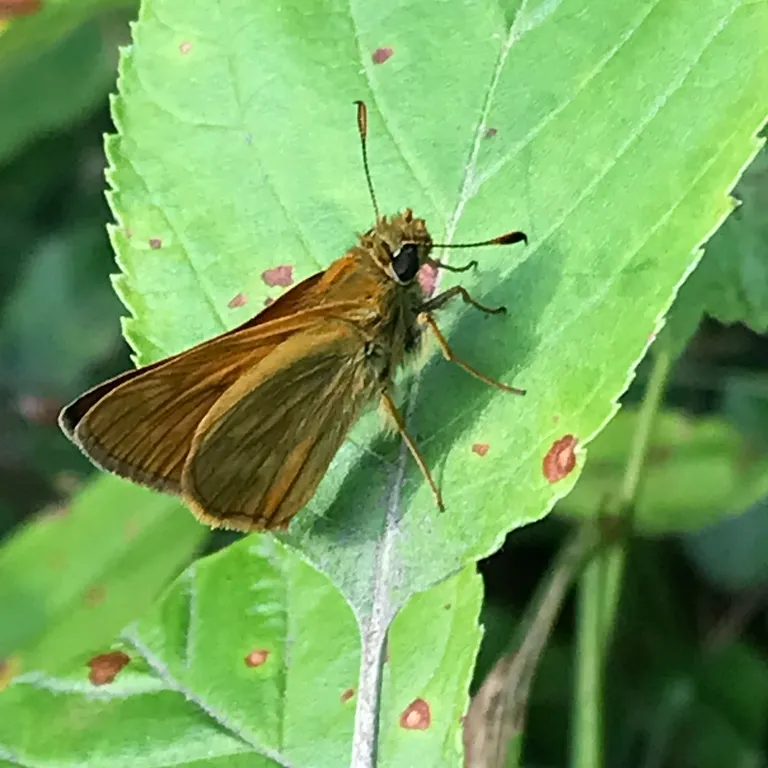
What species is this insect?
Ochlodes sylvanus (also Ochlodes venata)
